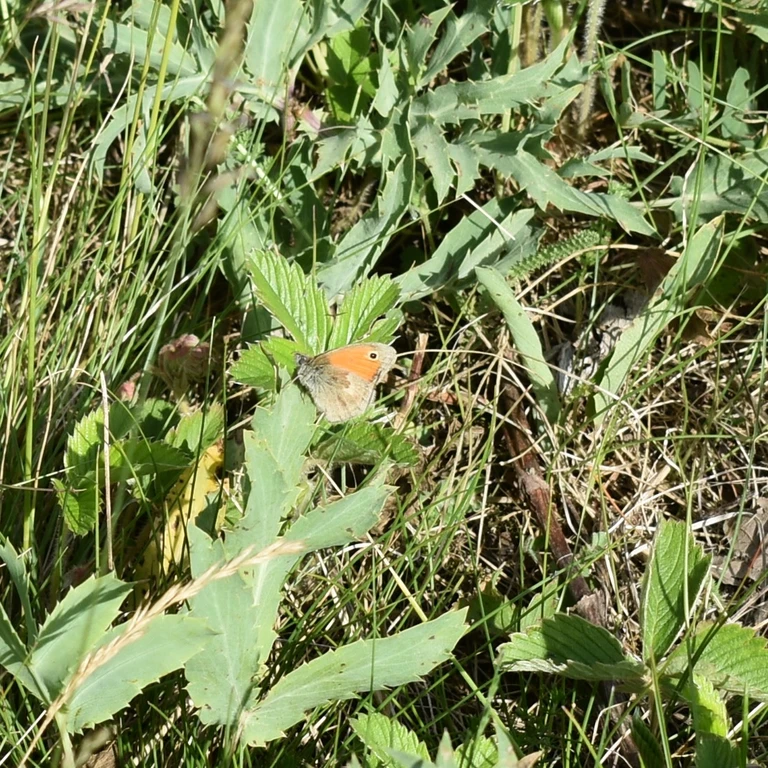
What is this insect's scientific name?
Coenonympha pamphilus
